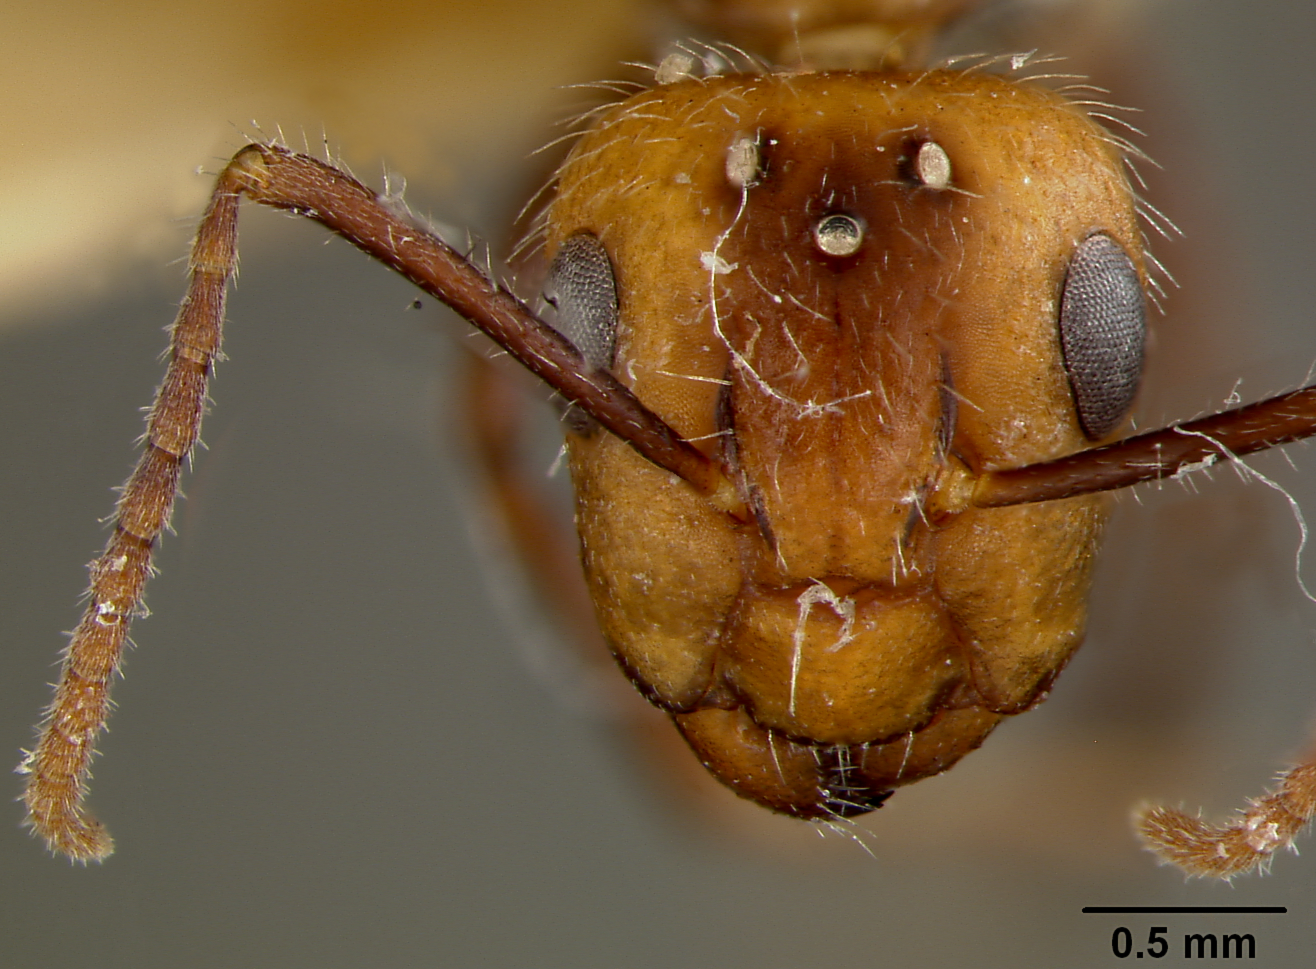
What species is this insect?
Camponotus sexguttatus
